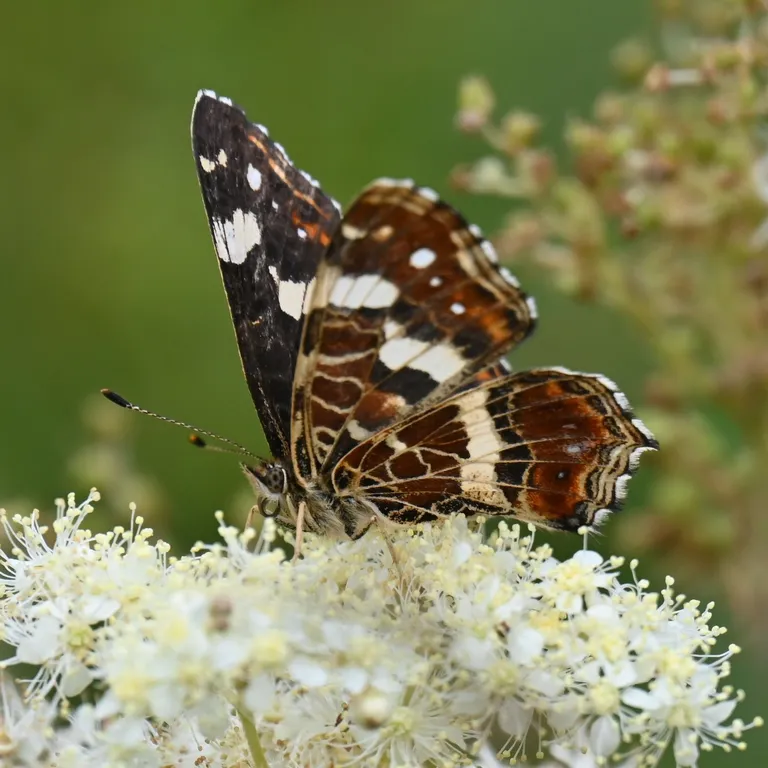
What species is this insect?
Araschnia levana
